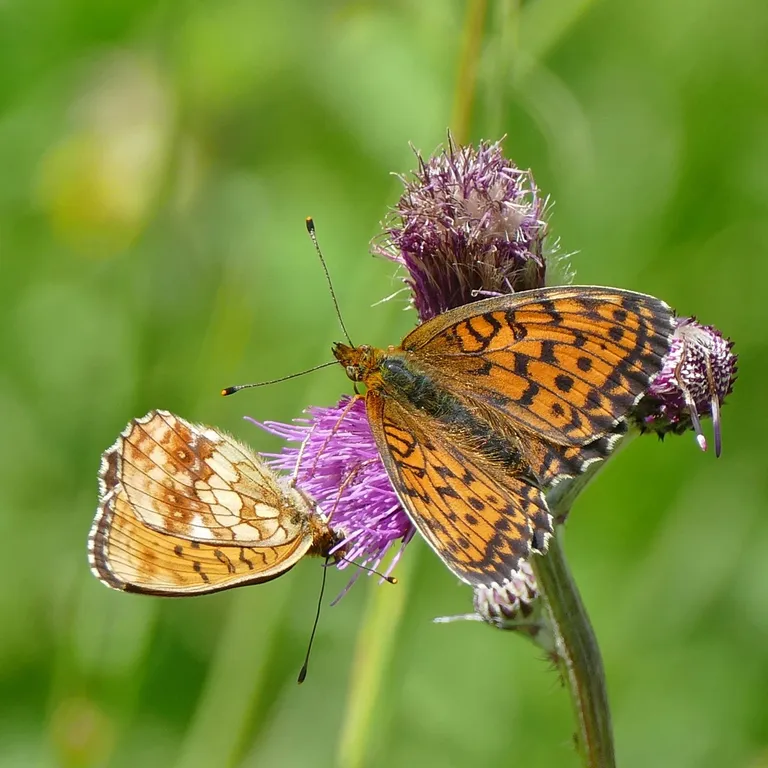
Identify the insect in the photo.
Brenthis ino
